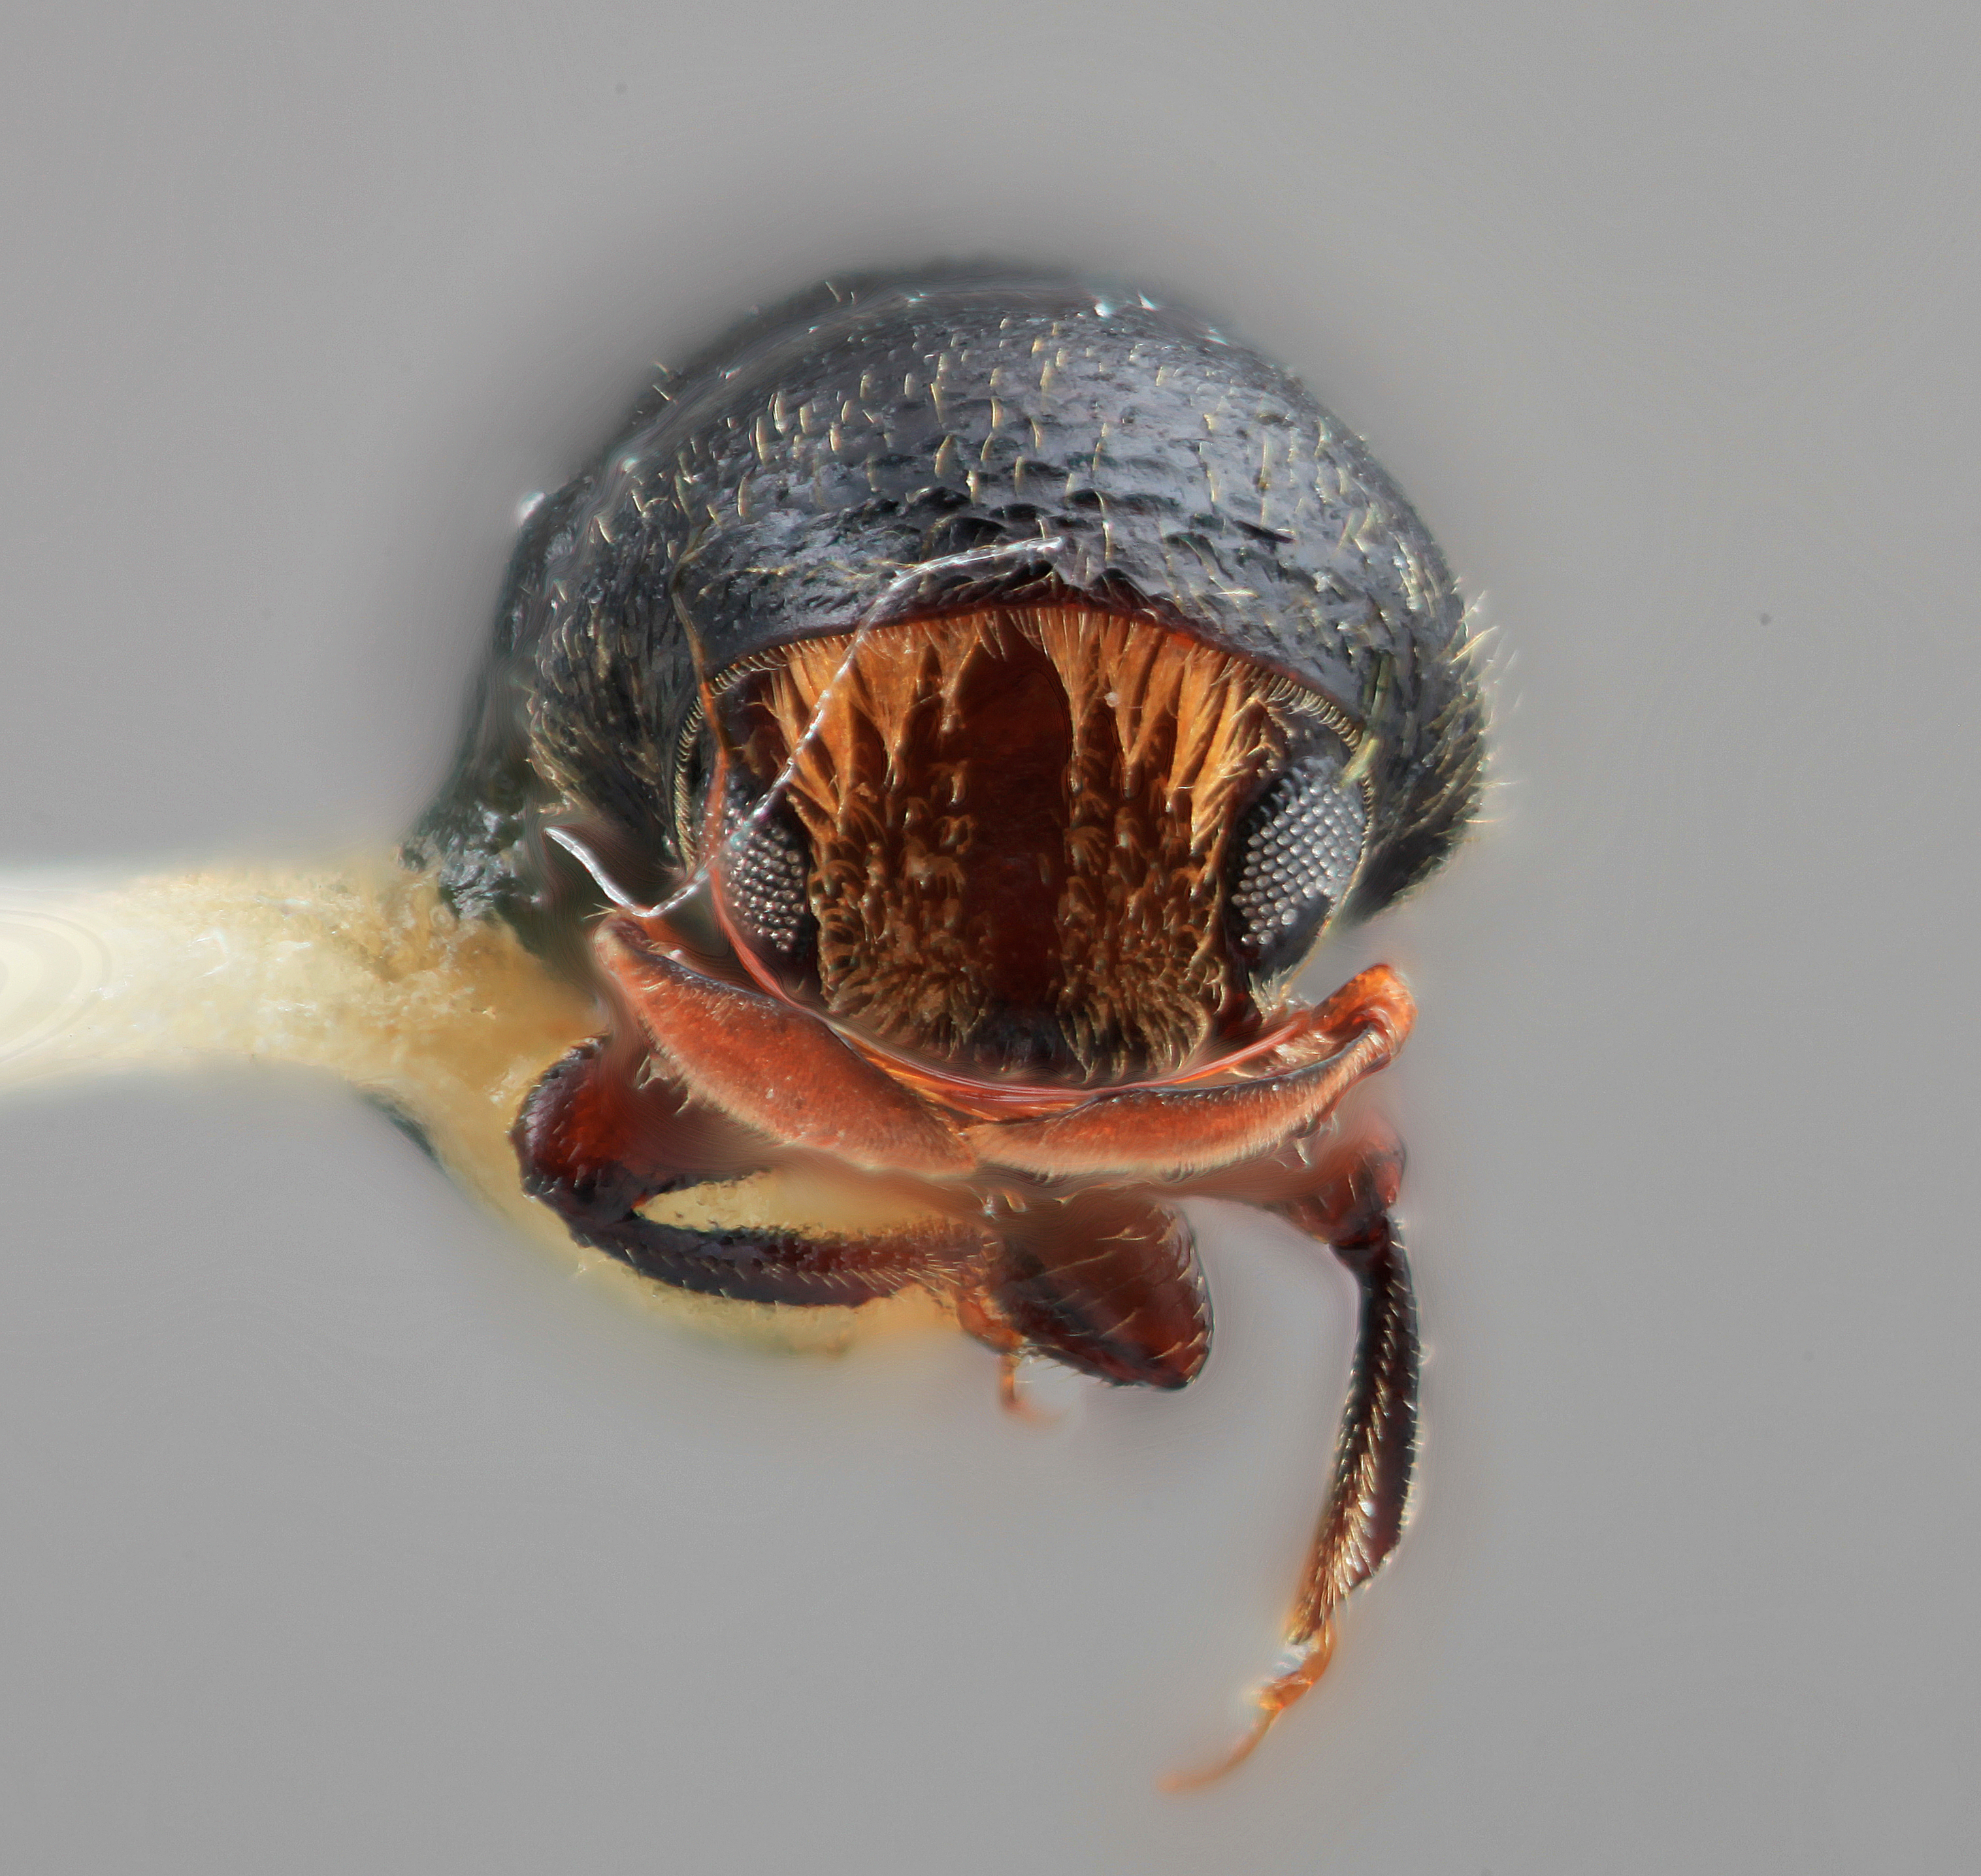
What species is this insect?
Corthylus cirrifer
